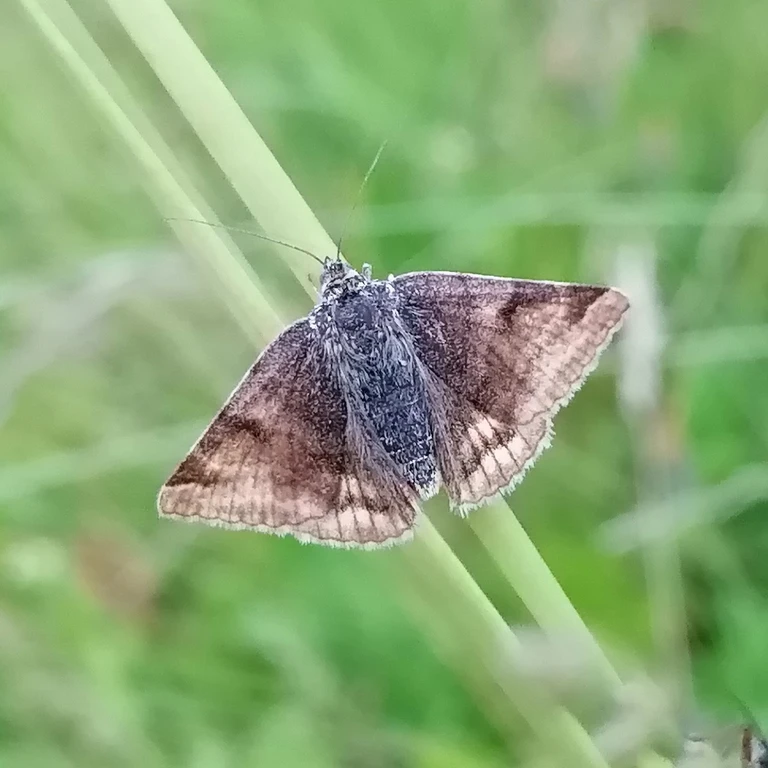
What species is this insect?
Euclidia glyphica
